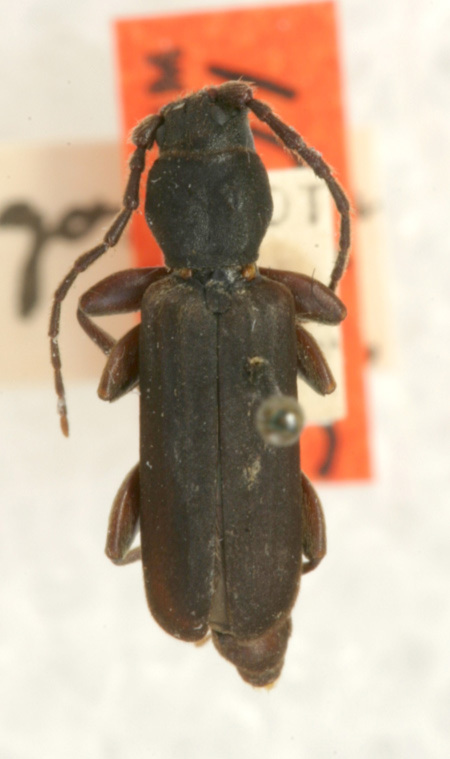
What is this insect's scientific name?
Tetropium hexagonum (also Tetropium velutinum)
